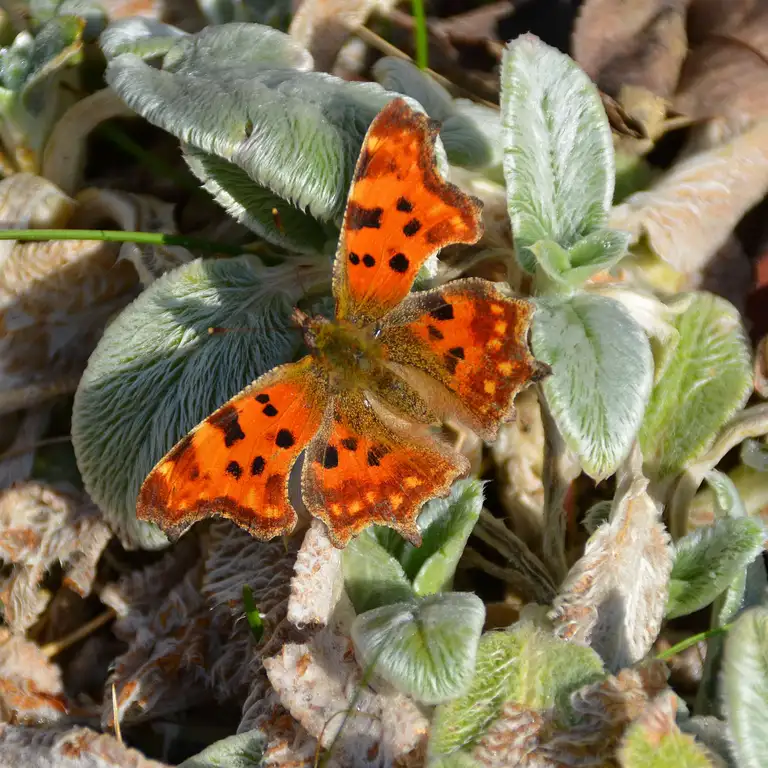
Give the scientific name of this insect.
Polygonia c-album
